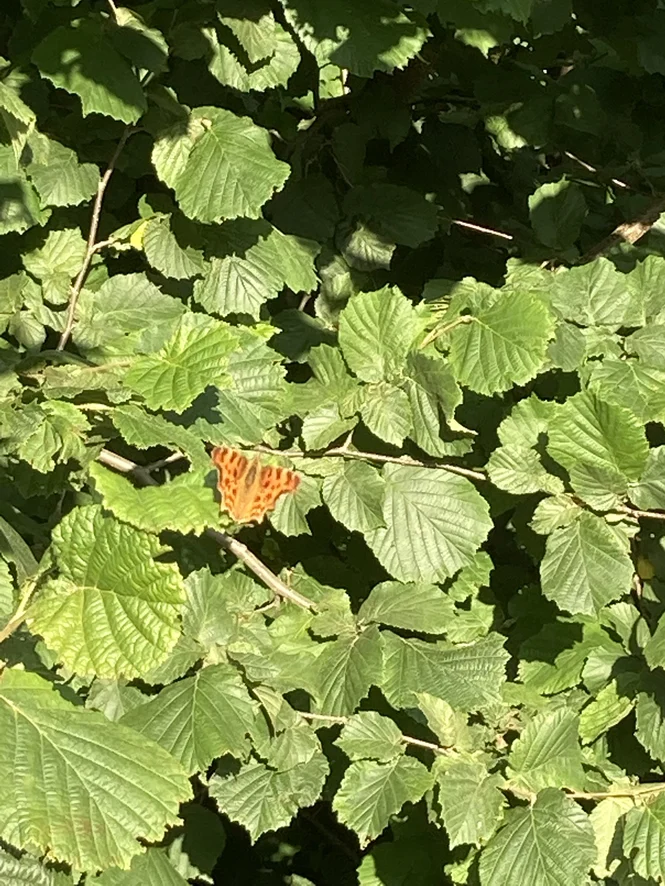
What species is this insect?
Polygonia c-album
